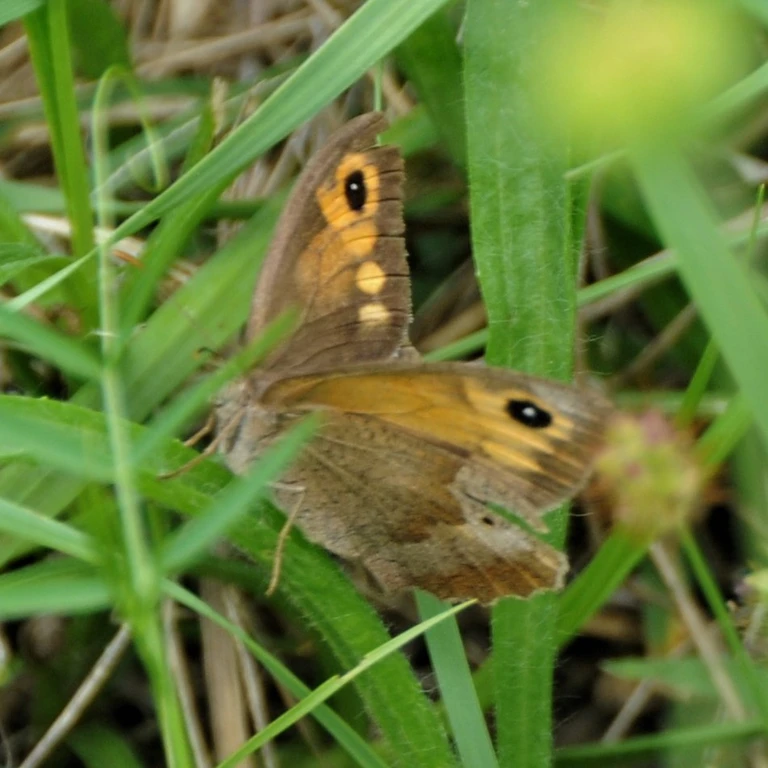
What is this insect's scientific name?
Maniola jurtina
